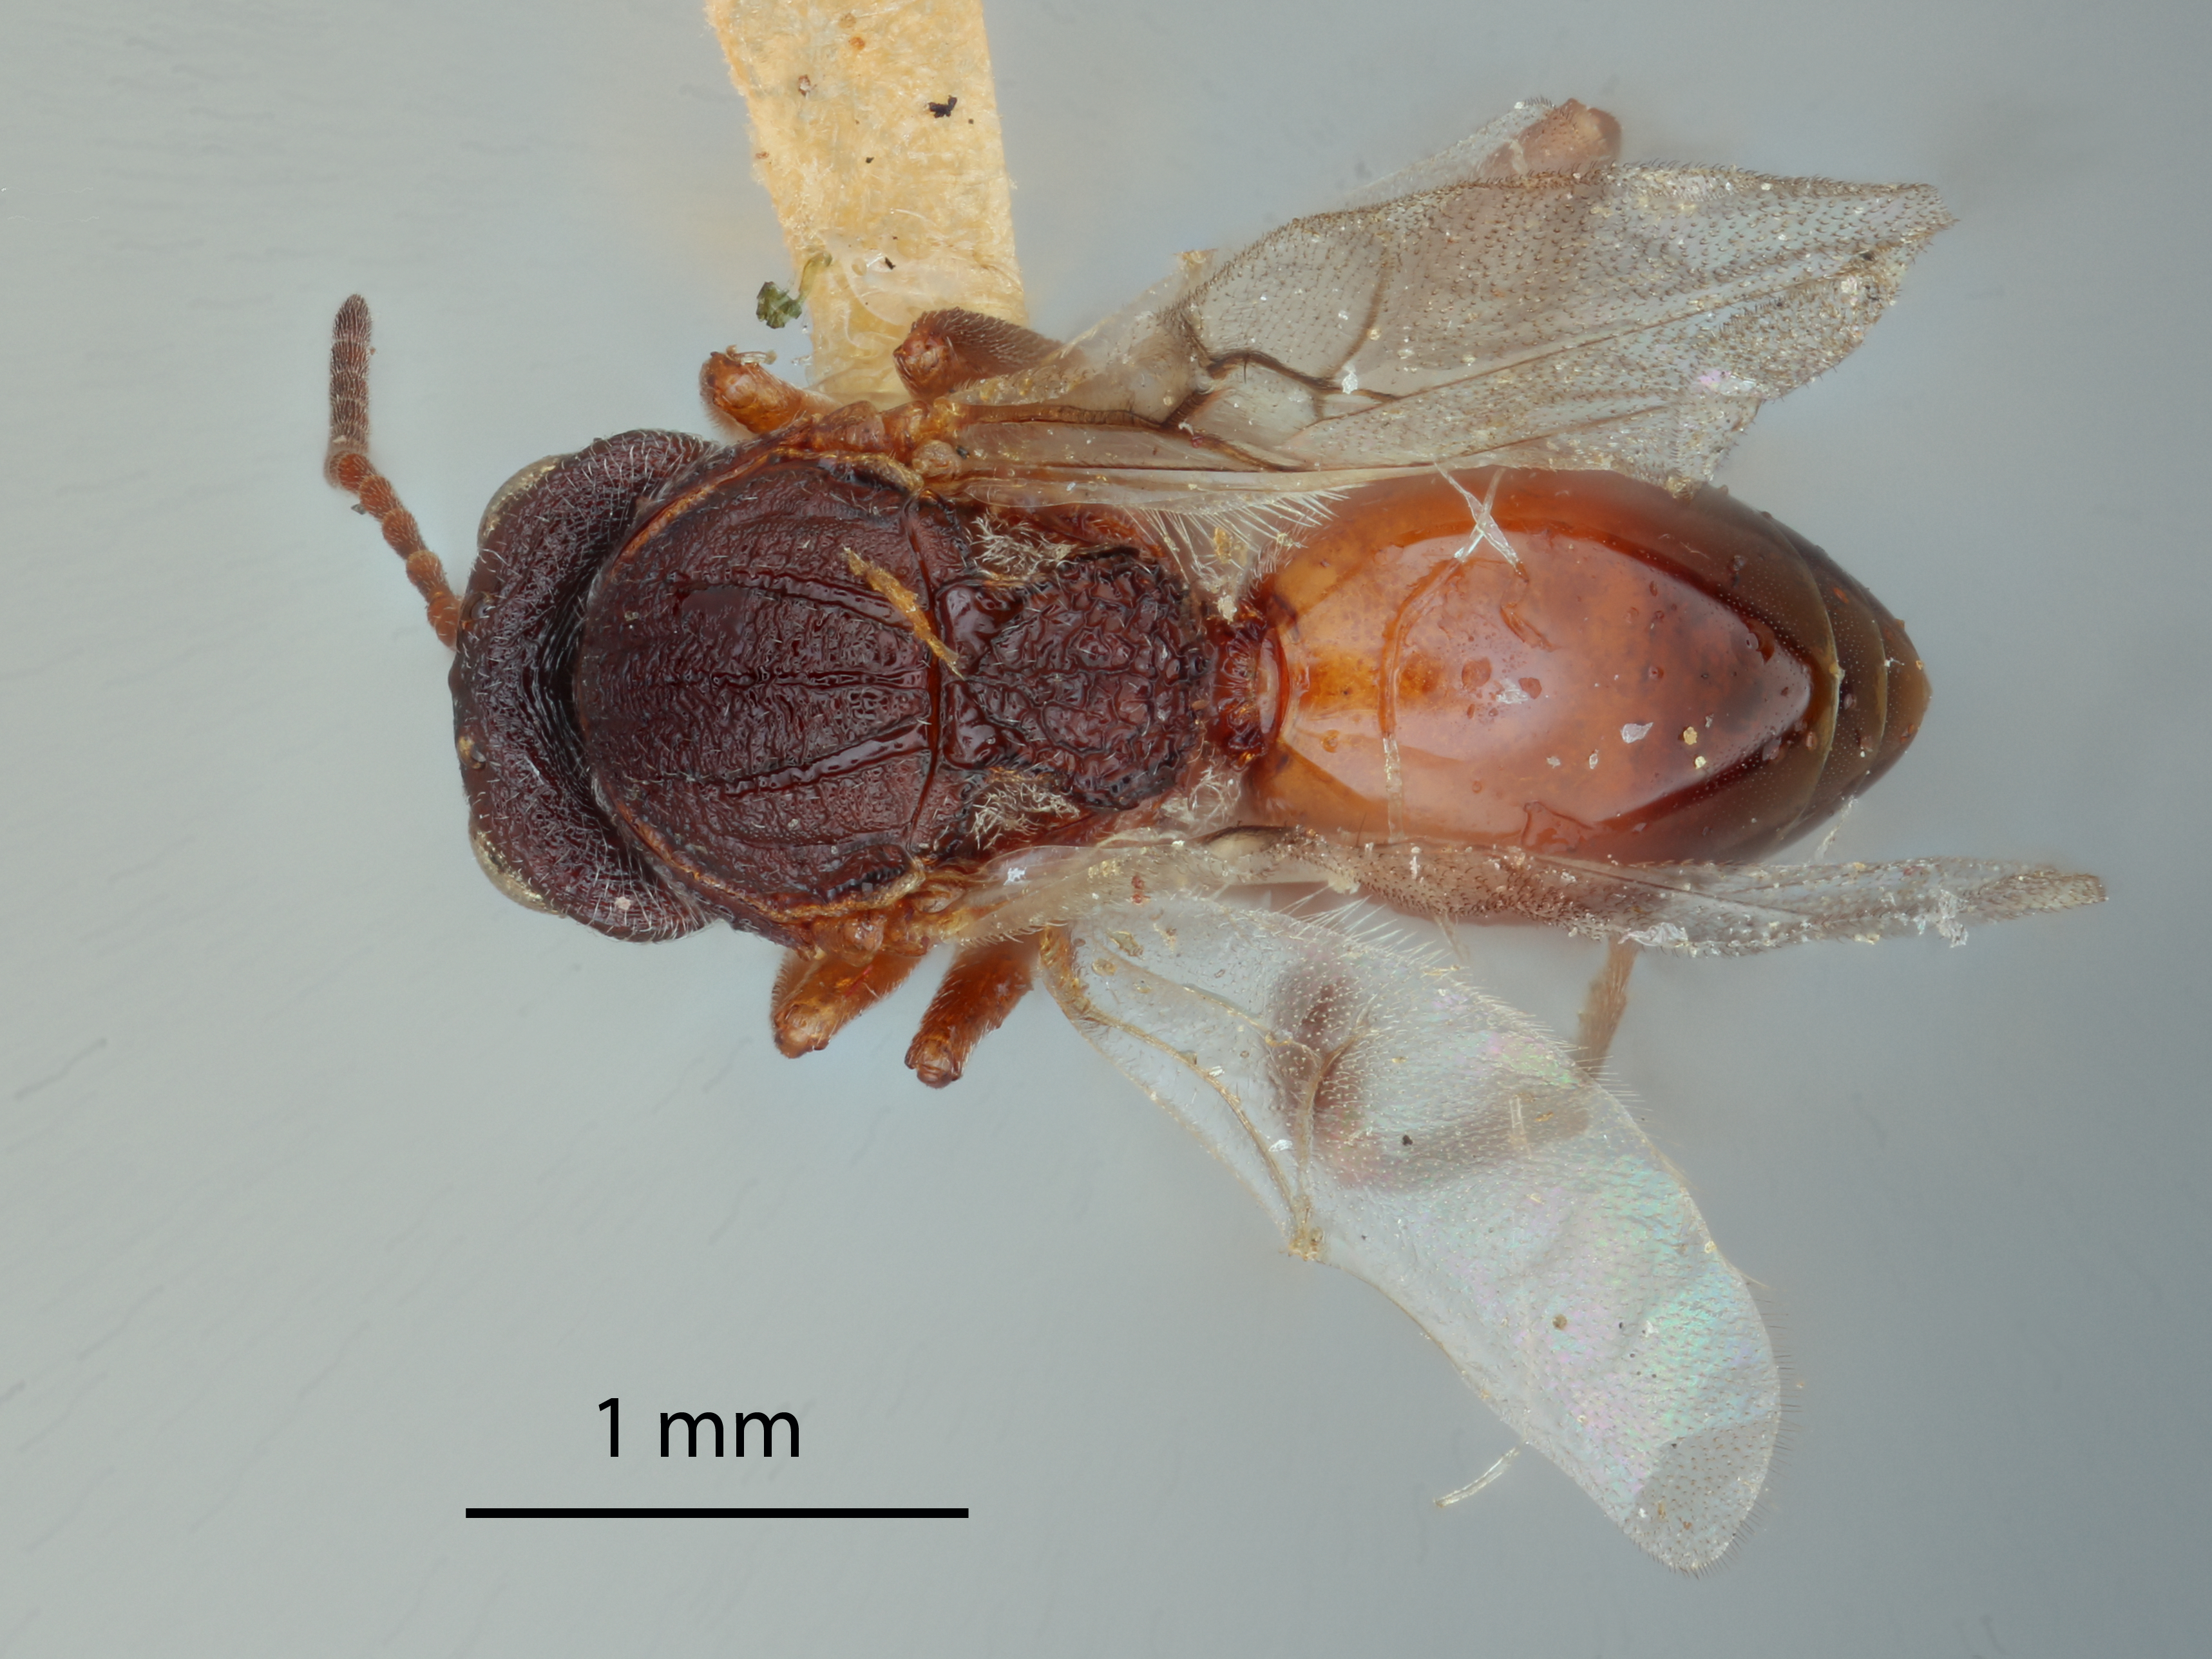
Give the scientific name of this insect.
Andricus rugulosus
